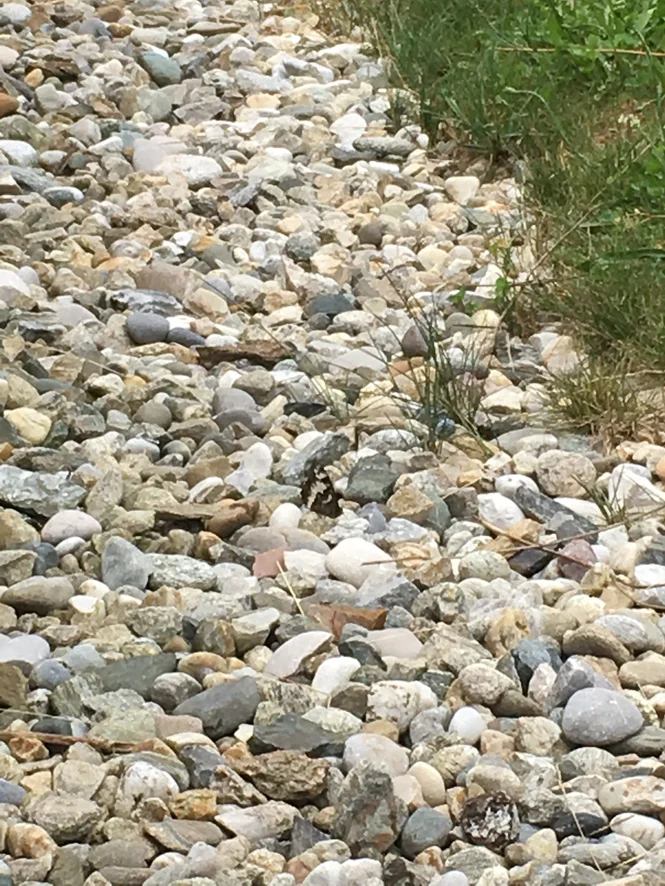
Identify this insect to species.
Brintesia circe
